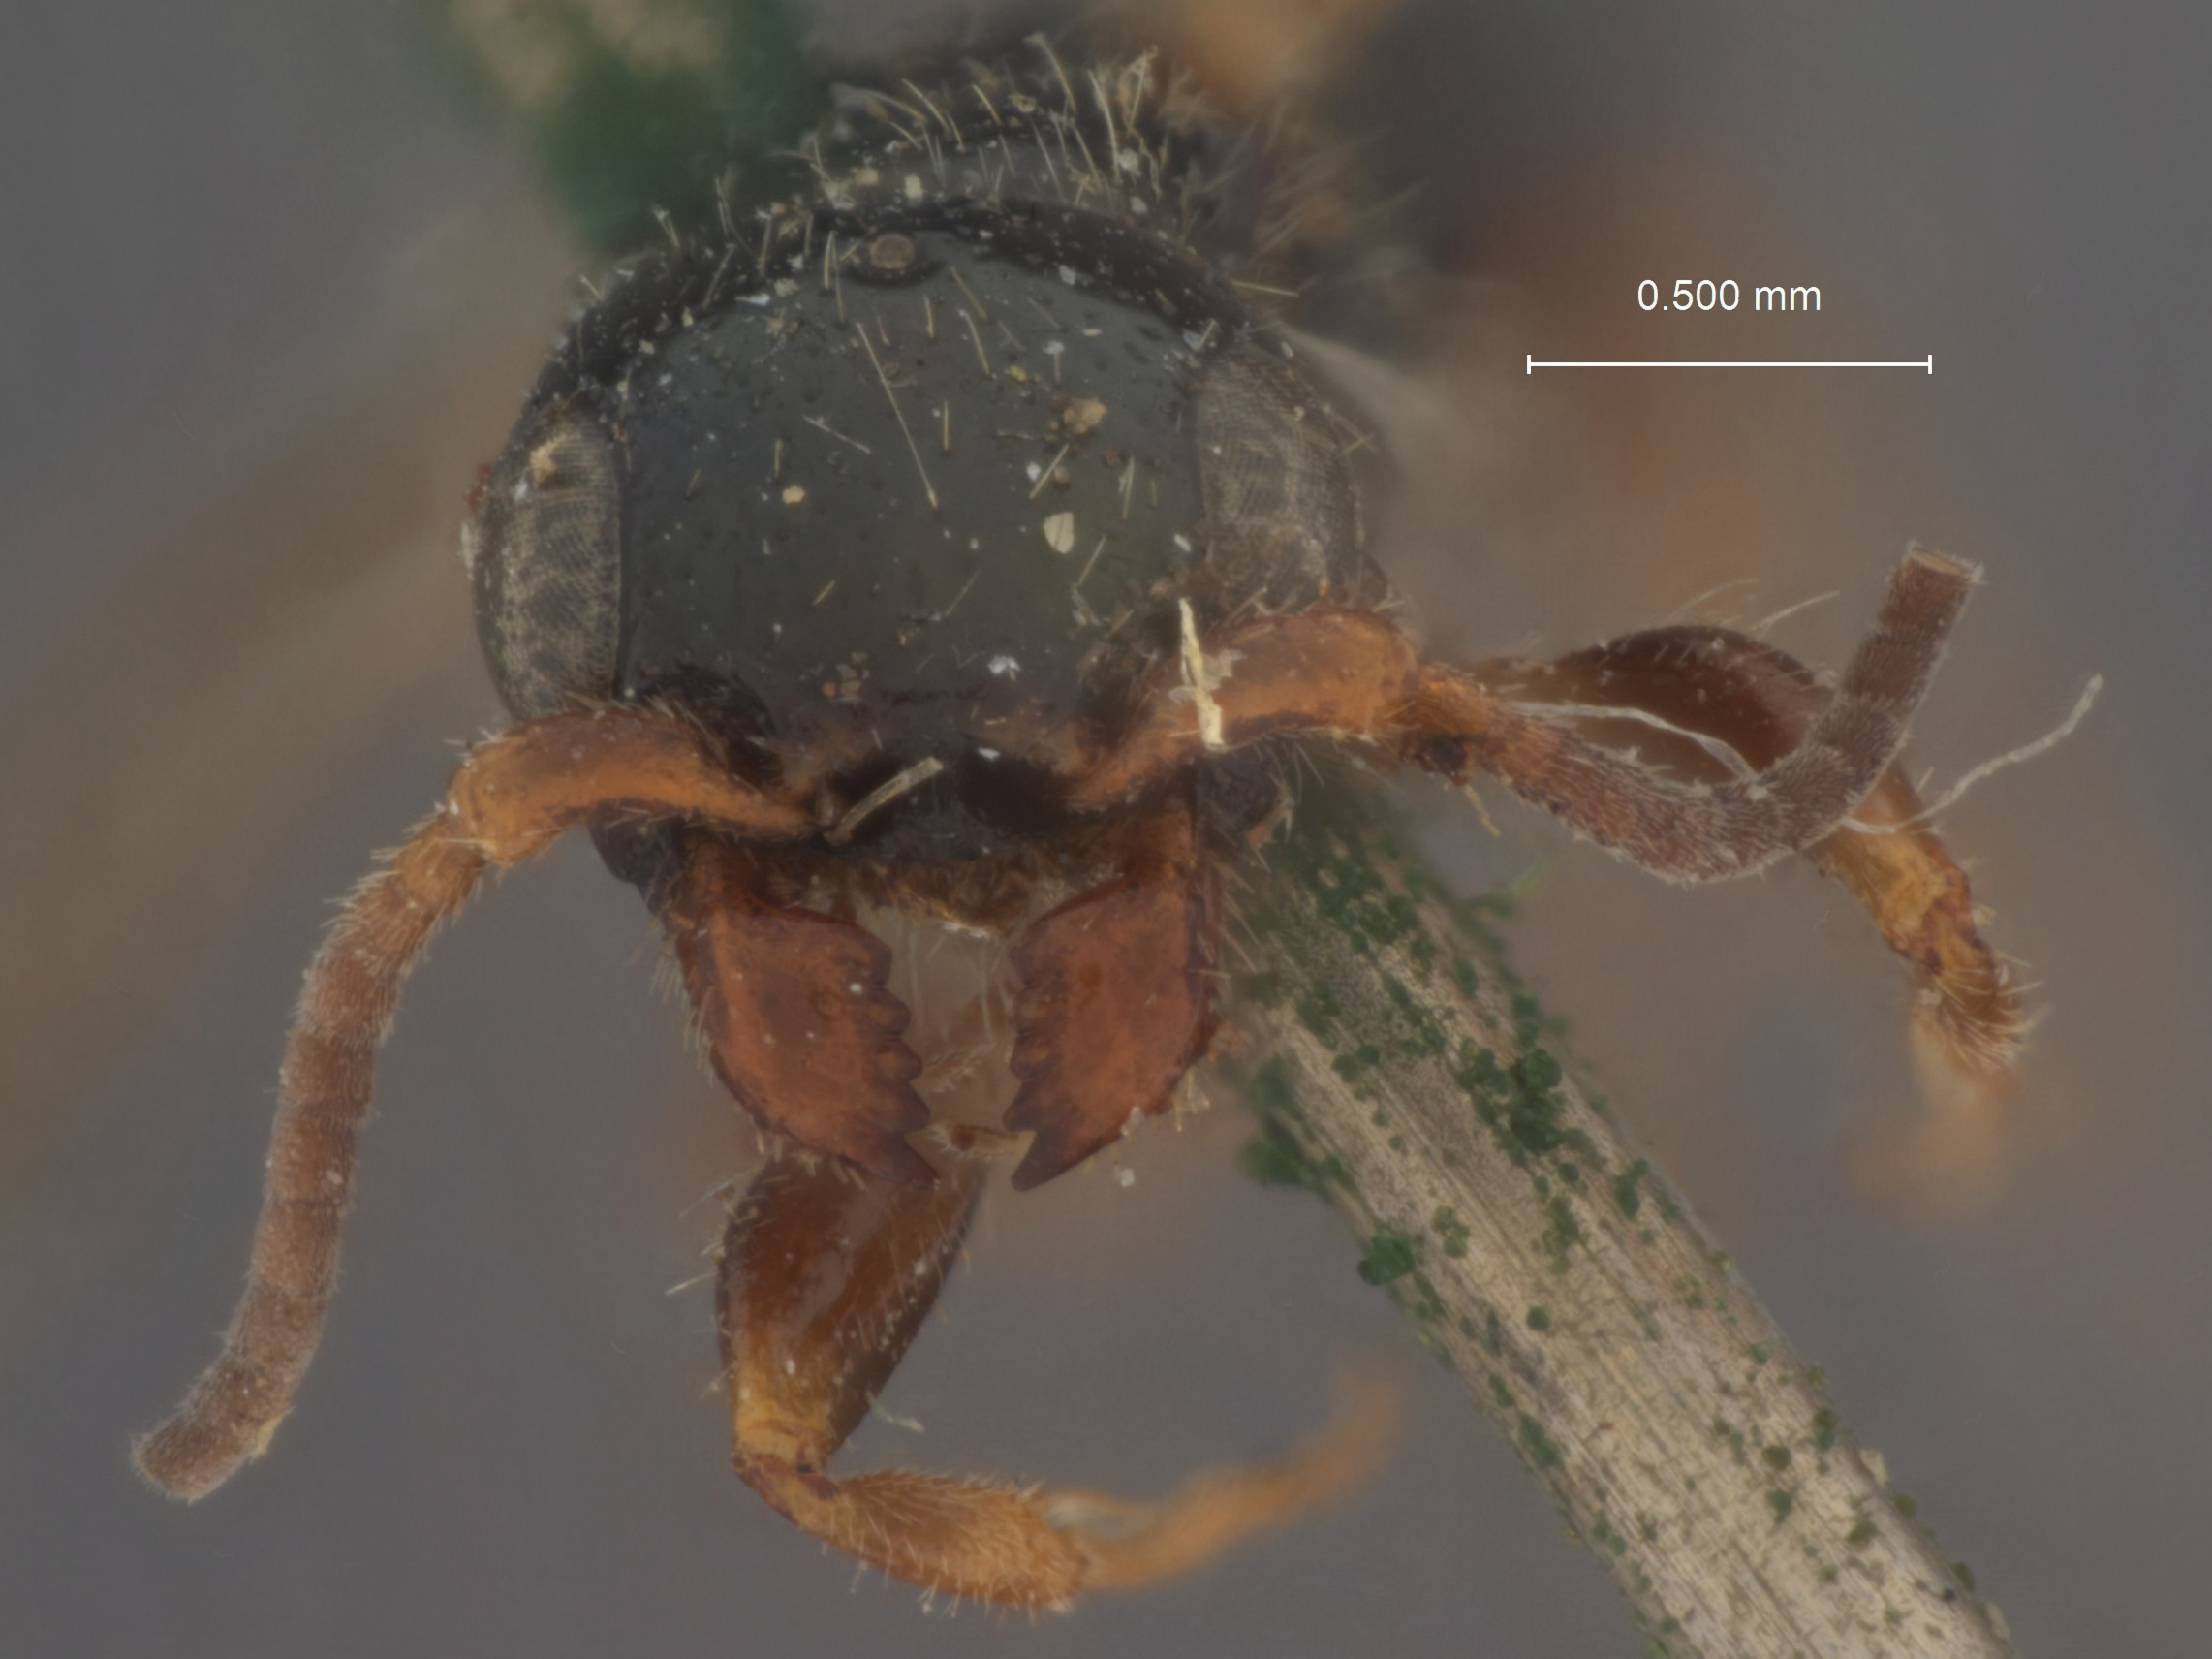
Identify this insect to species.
Epyris occidentalia
